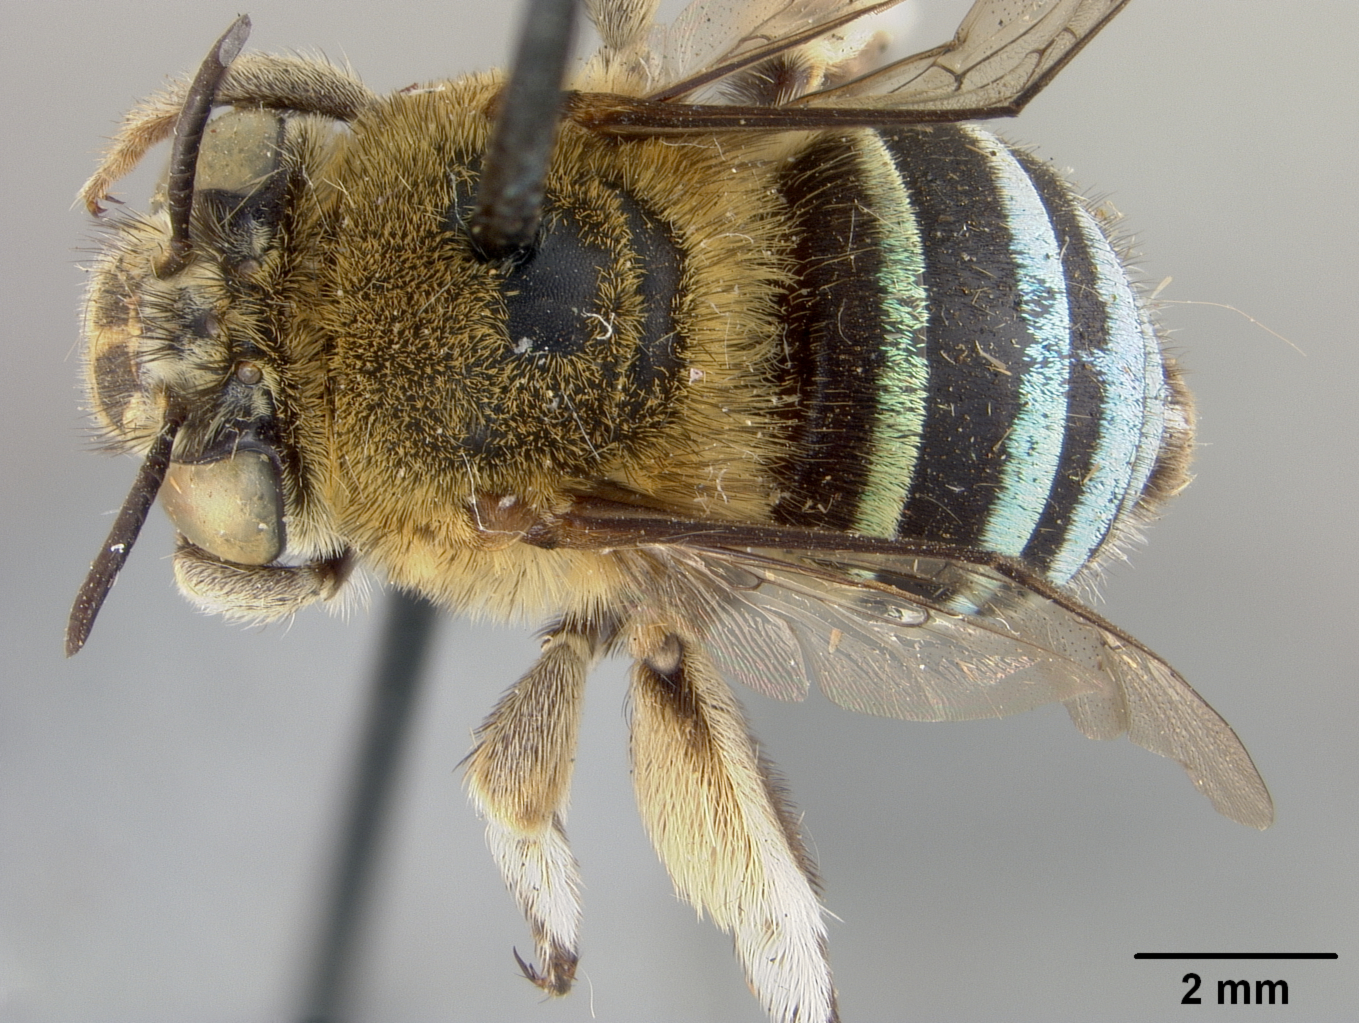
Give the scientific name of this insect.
Anthophora zonata
